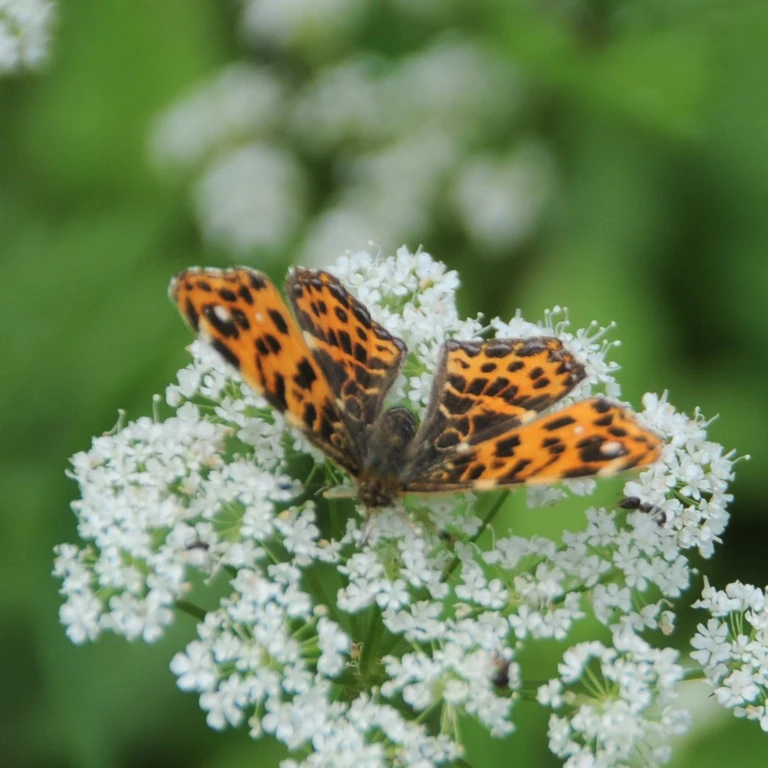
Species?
Araschnia levana
